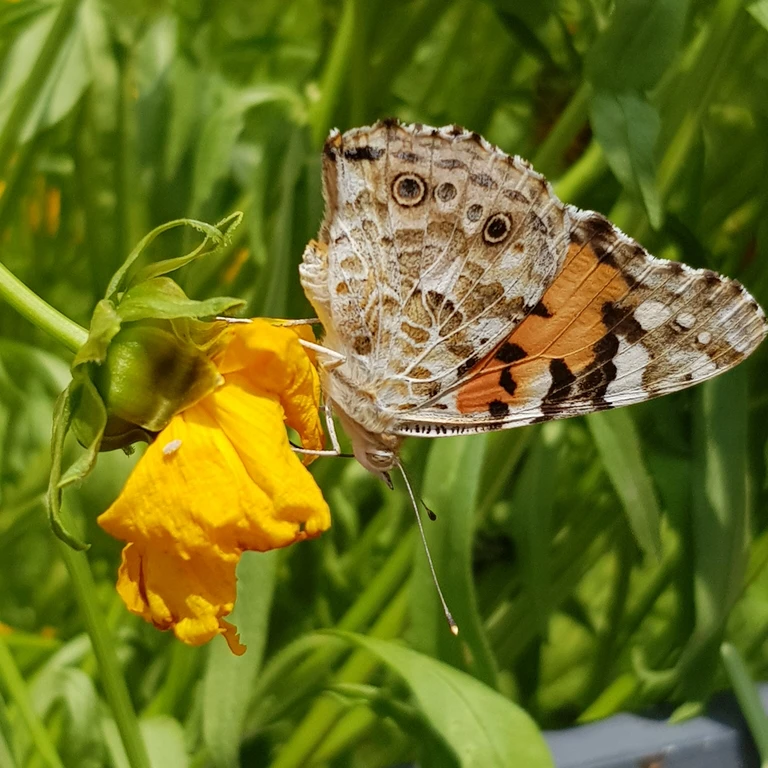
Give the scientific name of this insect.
Vanessa cardui
